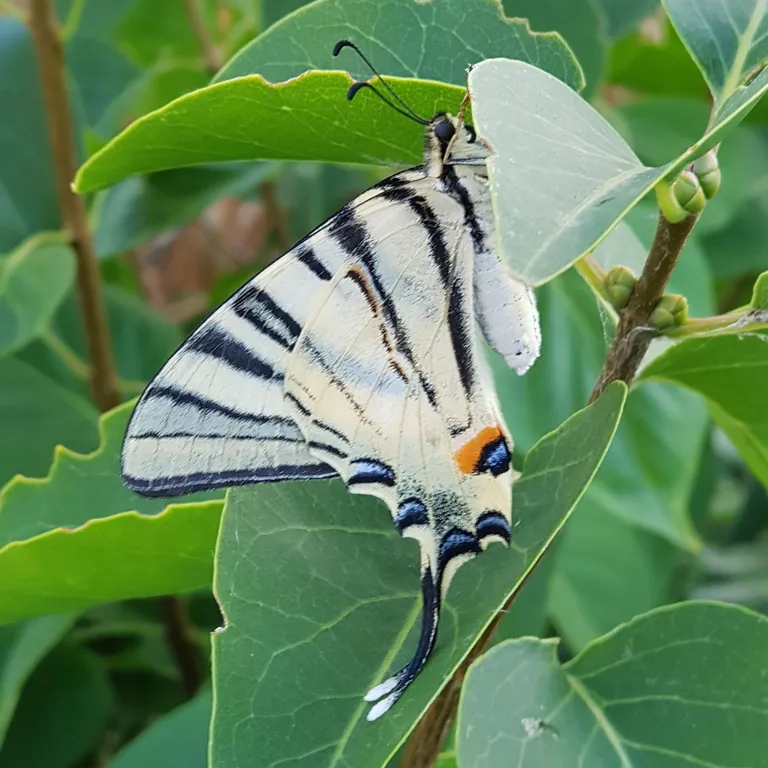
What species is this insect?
Iphiclides podalirius
